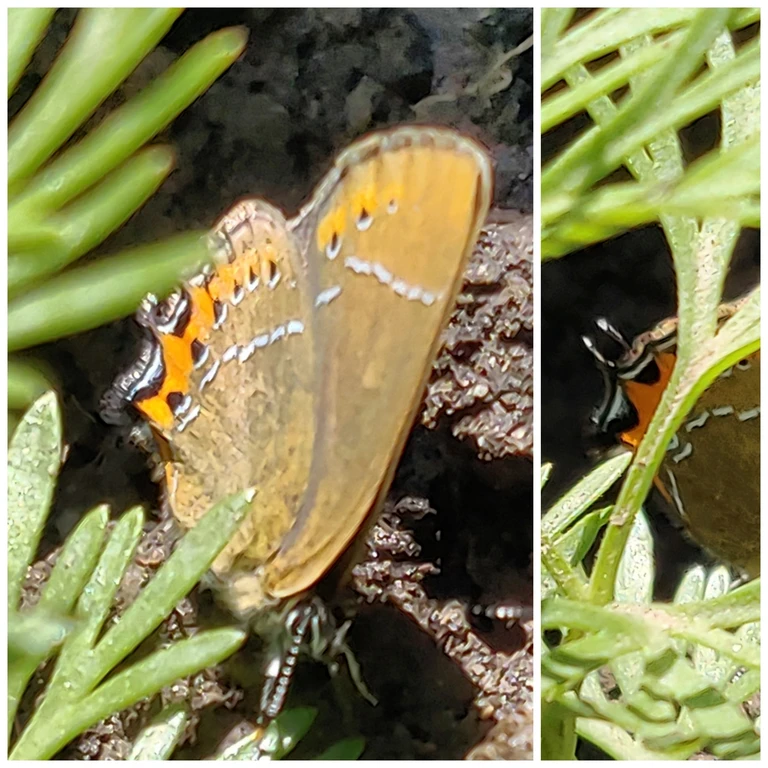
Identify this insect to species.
Satyrium pruni (also Fixsenia pruni)
